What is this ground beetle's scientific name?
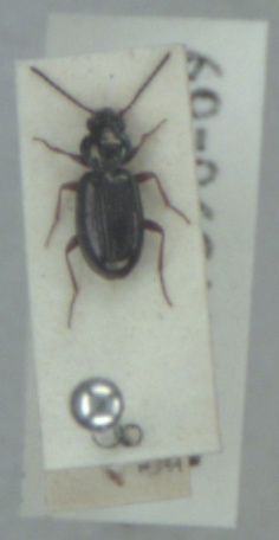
Bembidion lampros
